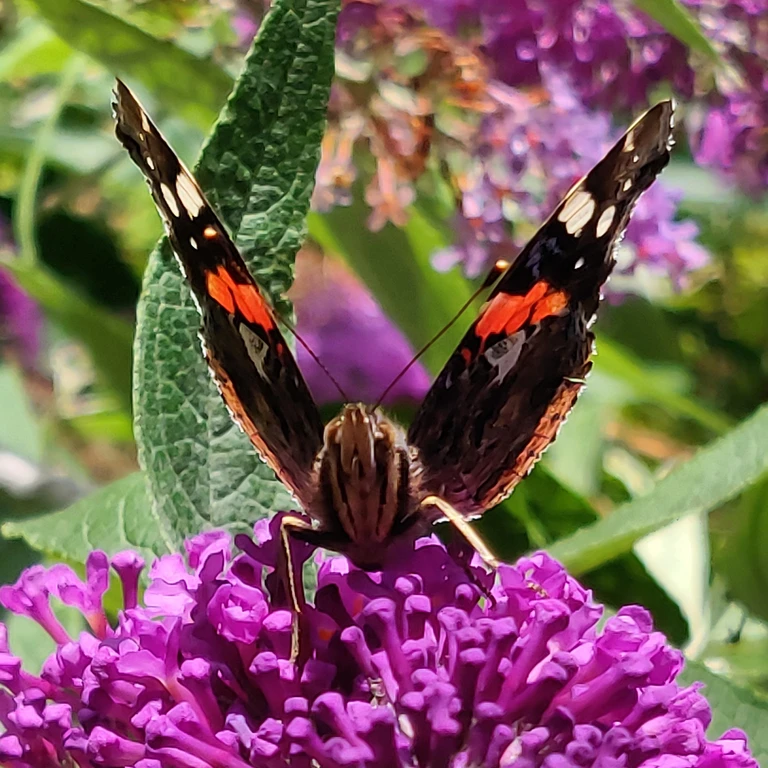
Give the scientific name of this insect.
Vanessa atalanta
